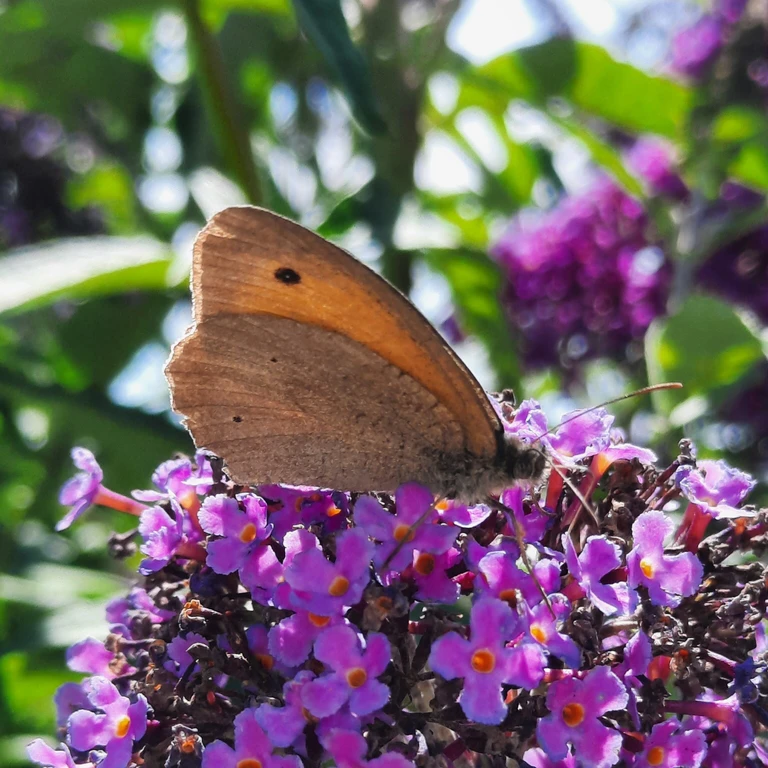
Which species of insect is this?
Maniola jurtina
